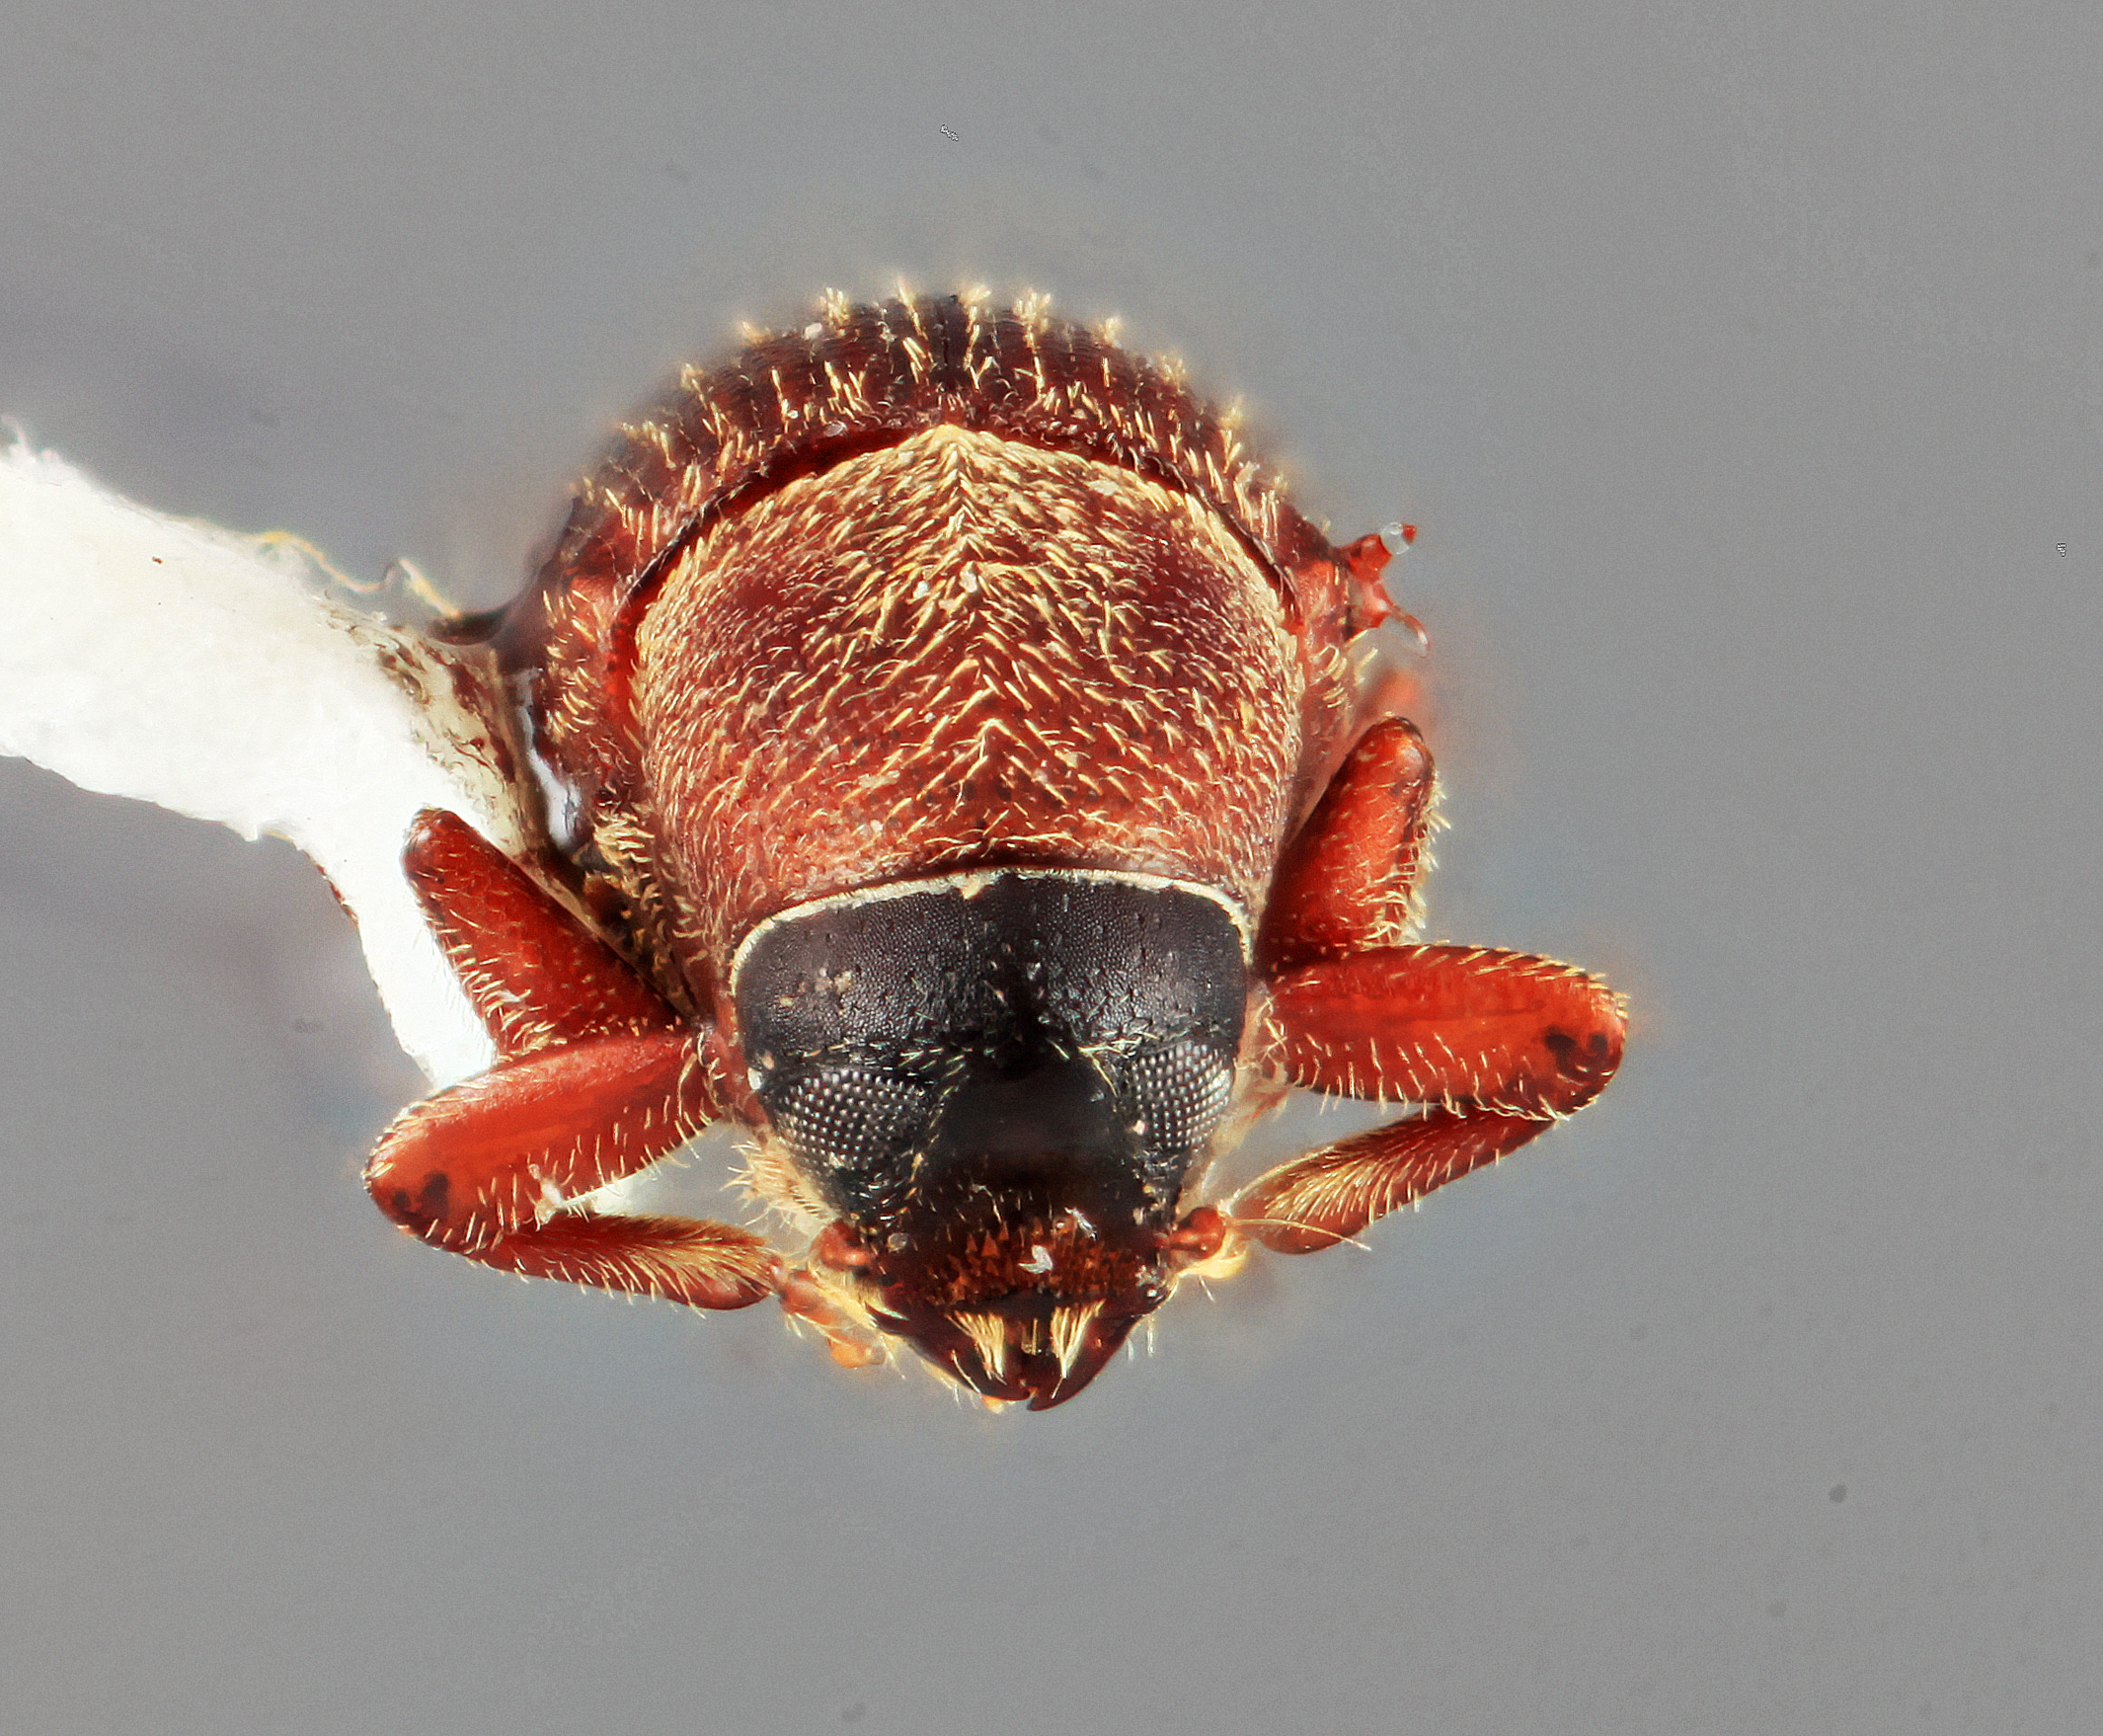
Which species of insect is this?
Cnesinus deperditus
